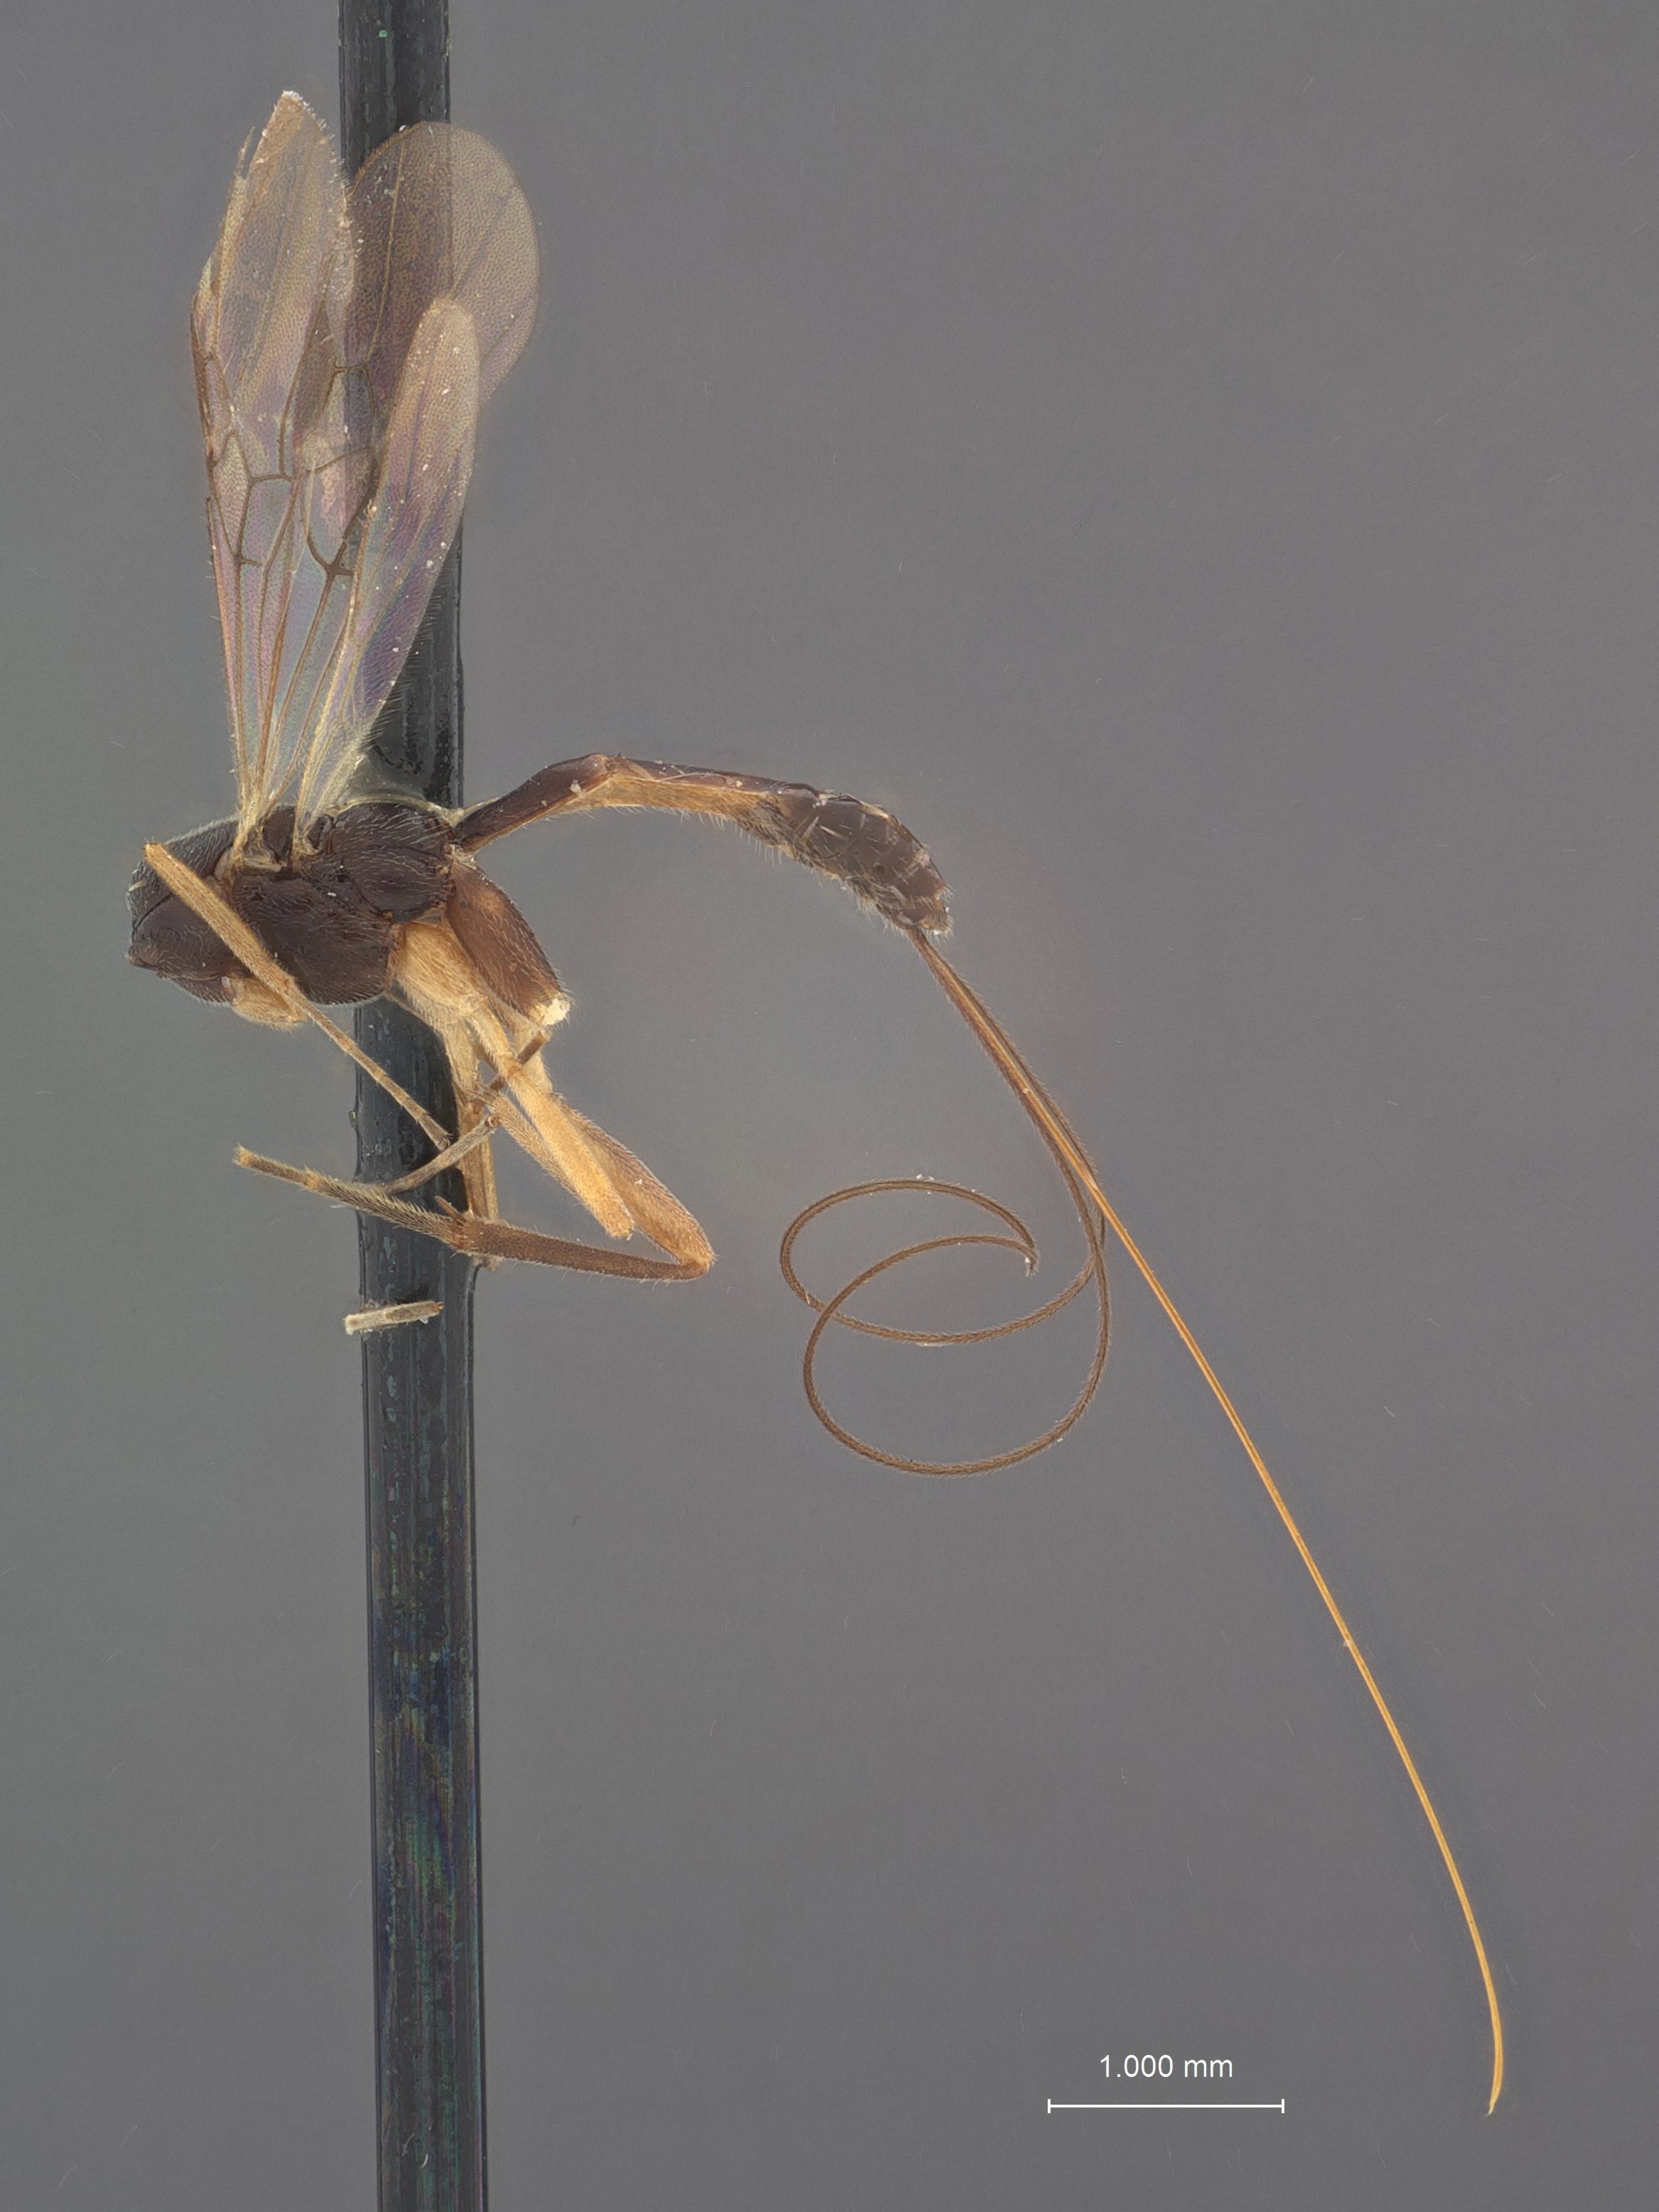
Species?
Orgilus tenuis
